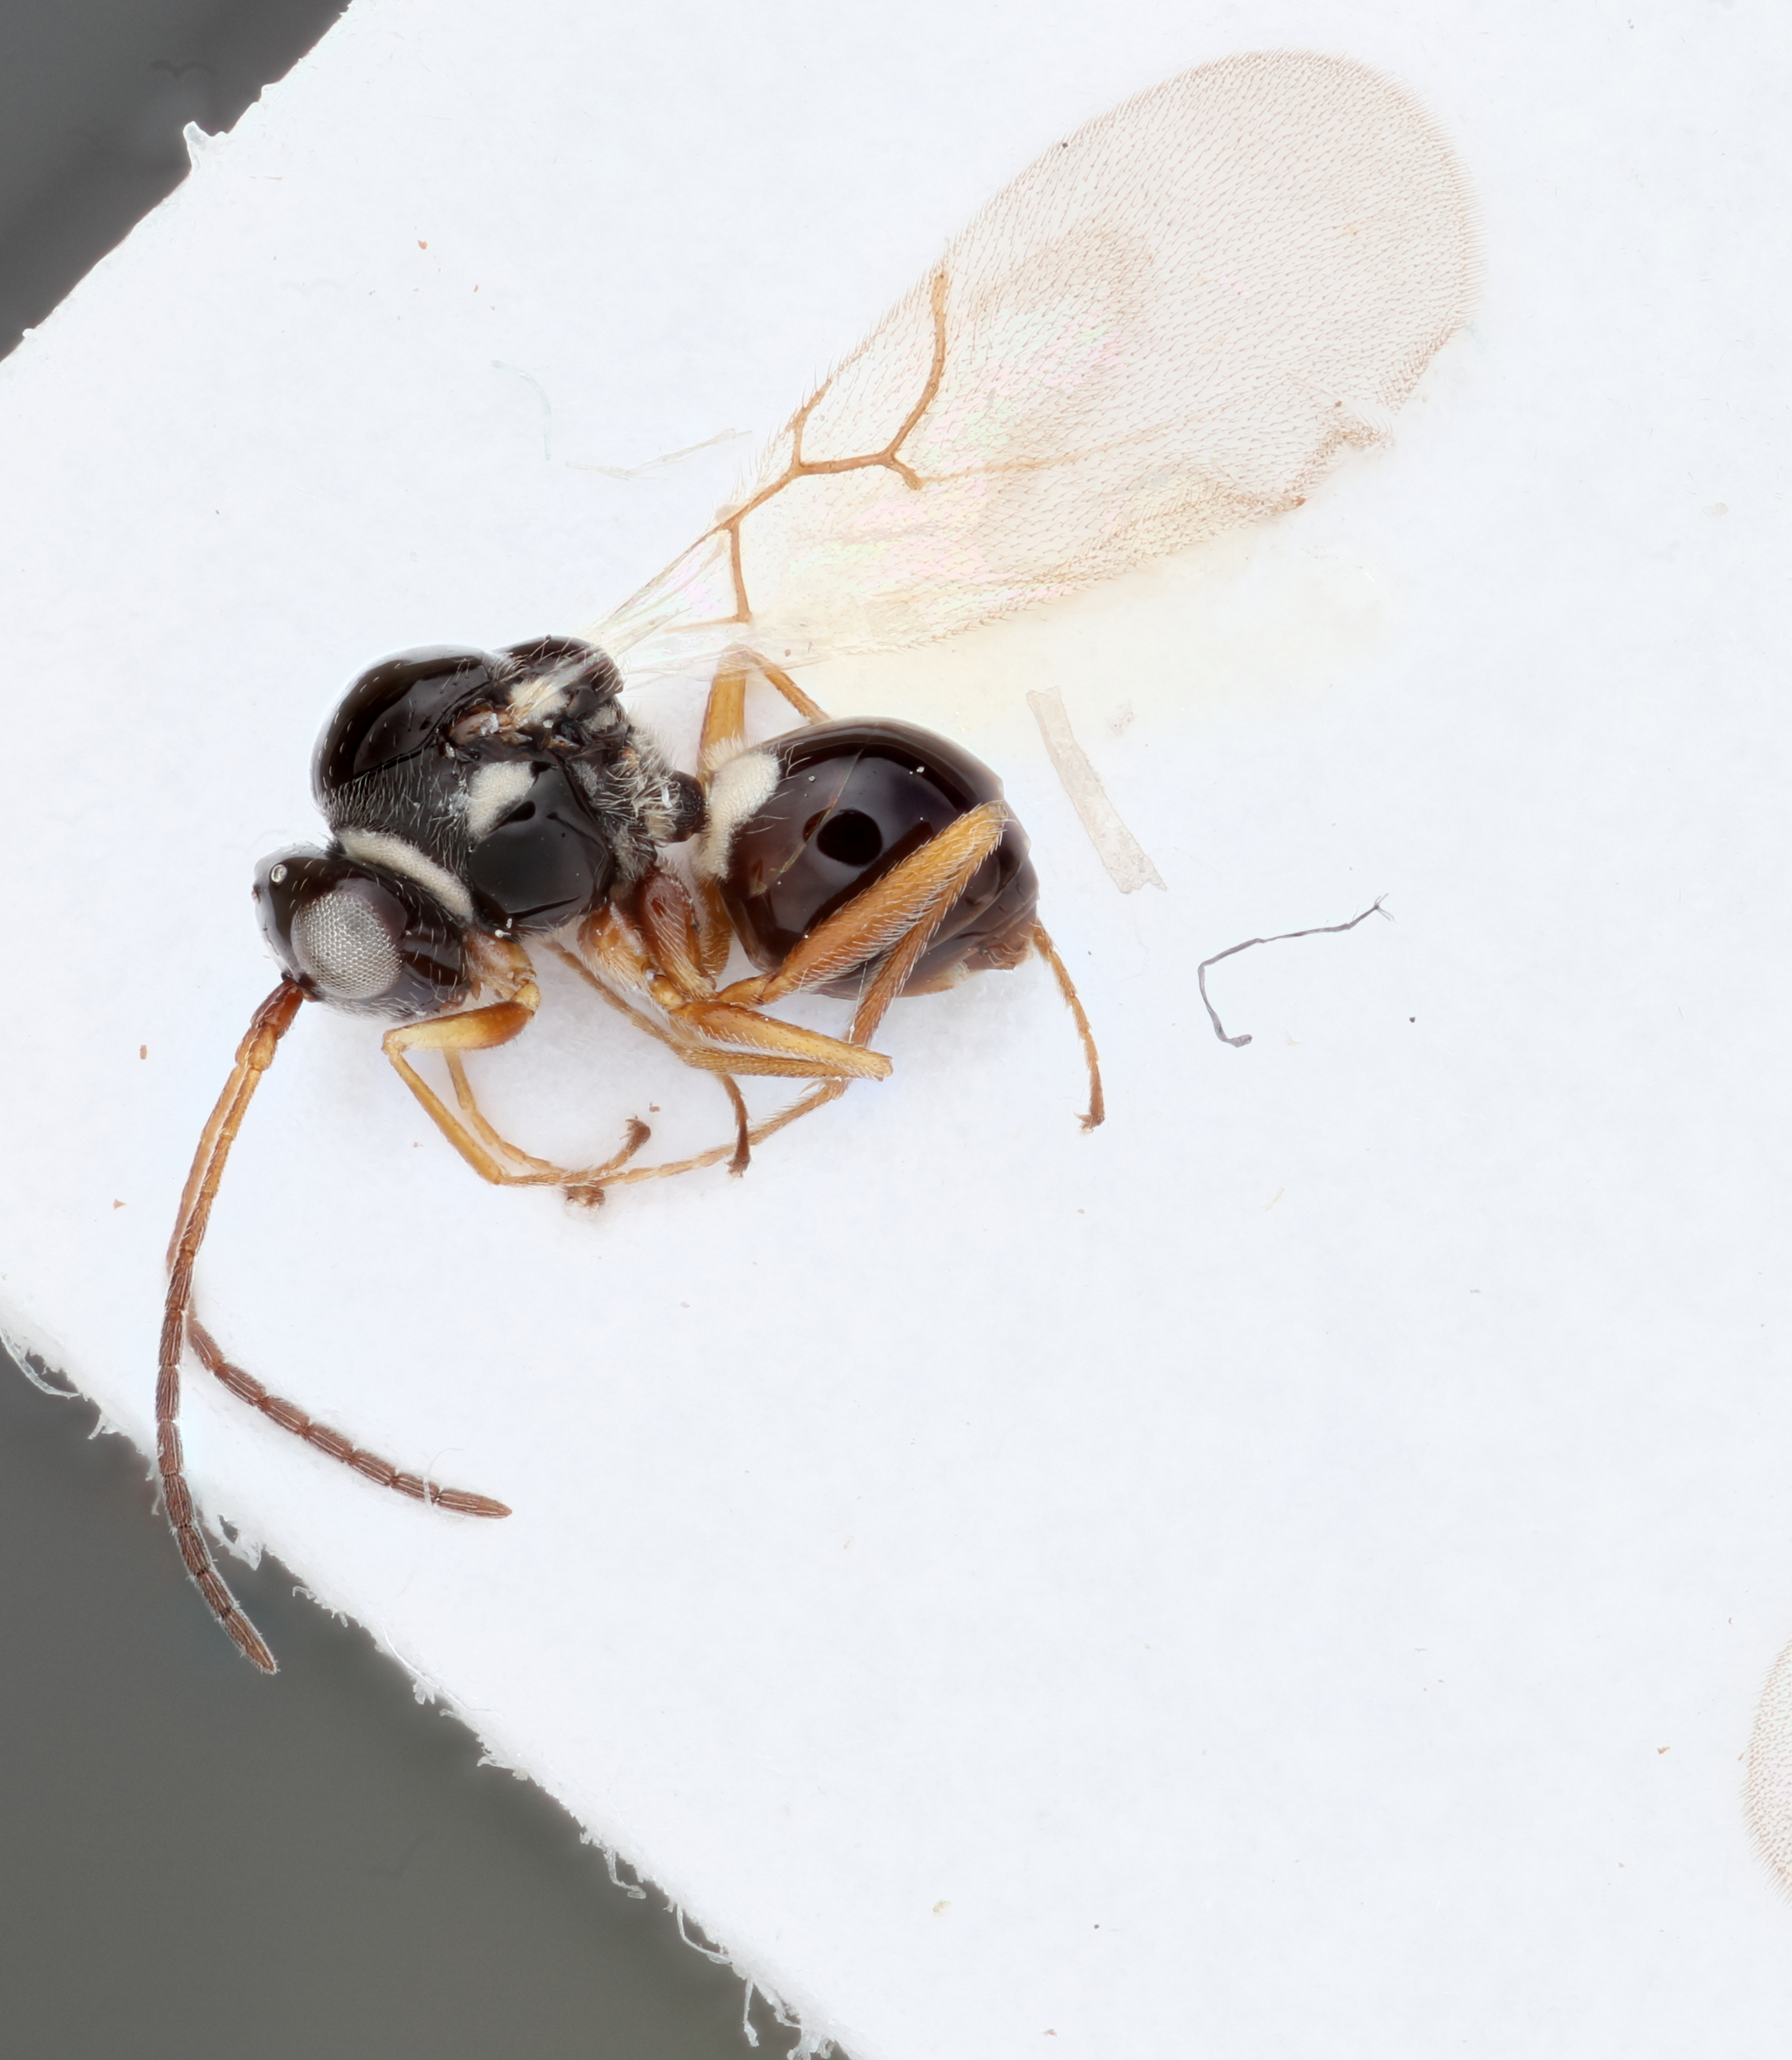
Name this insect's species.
Alloxysta buffingtoni
